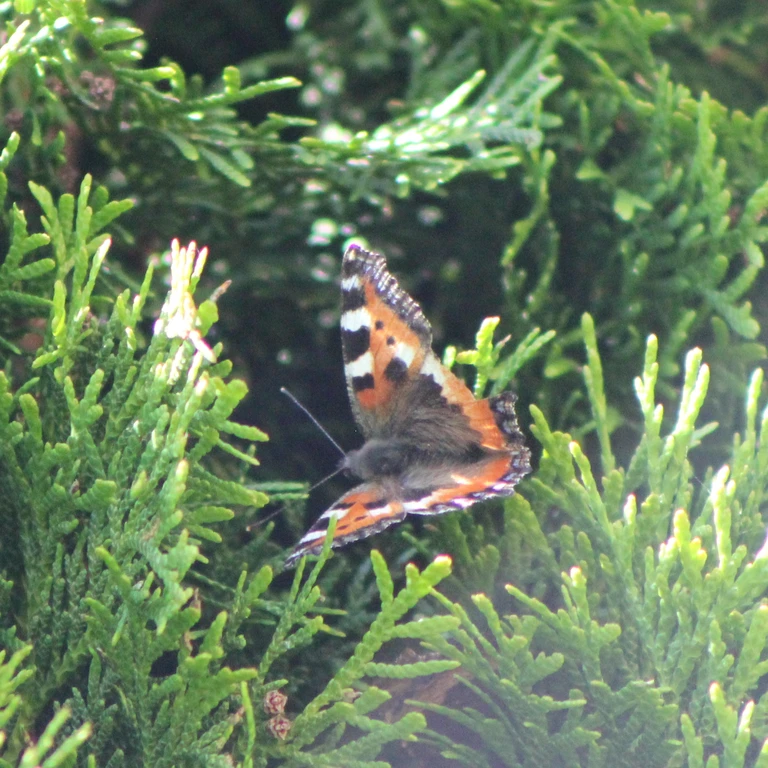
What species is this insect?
Aglais urticae
